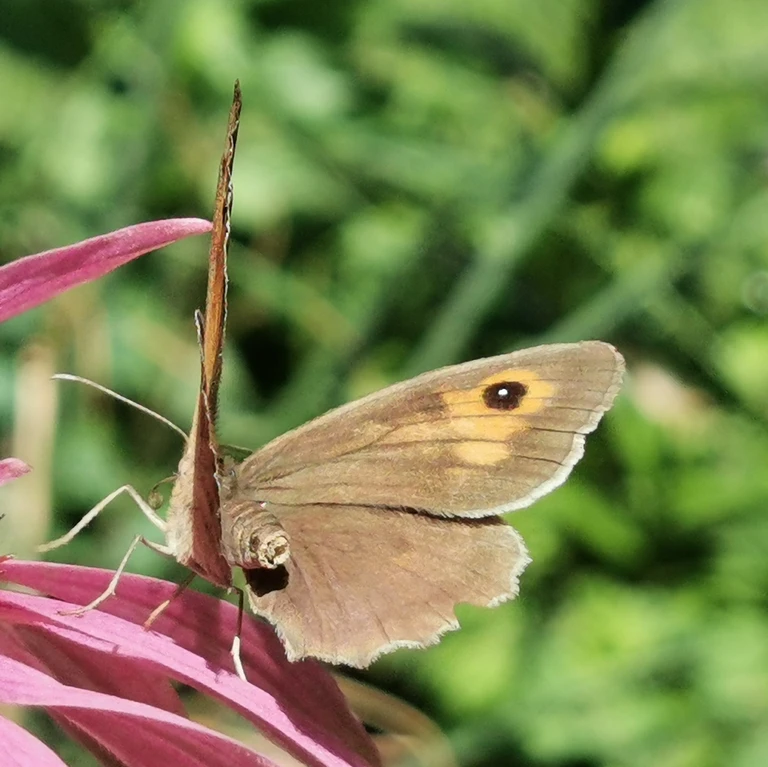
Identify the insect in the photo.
Maniola jurtina
